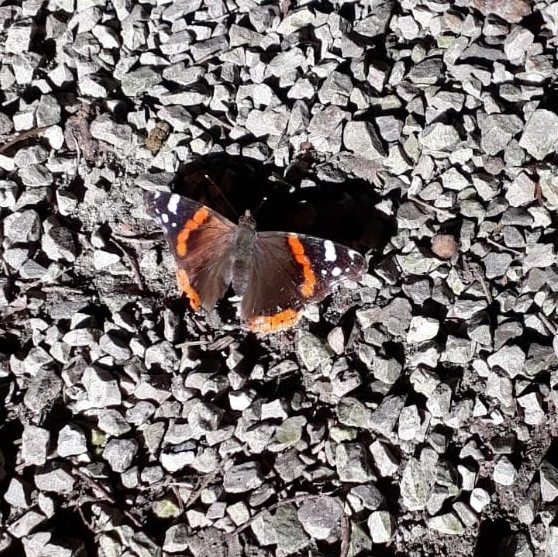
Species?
Vanessa atalanta
